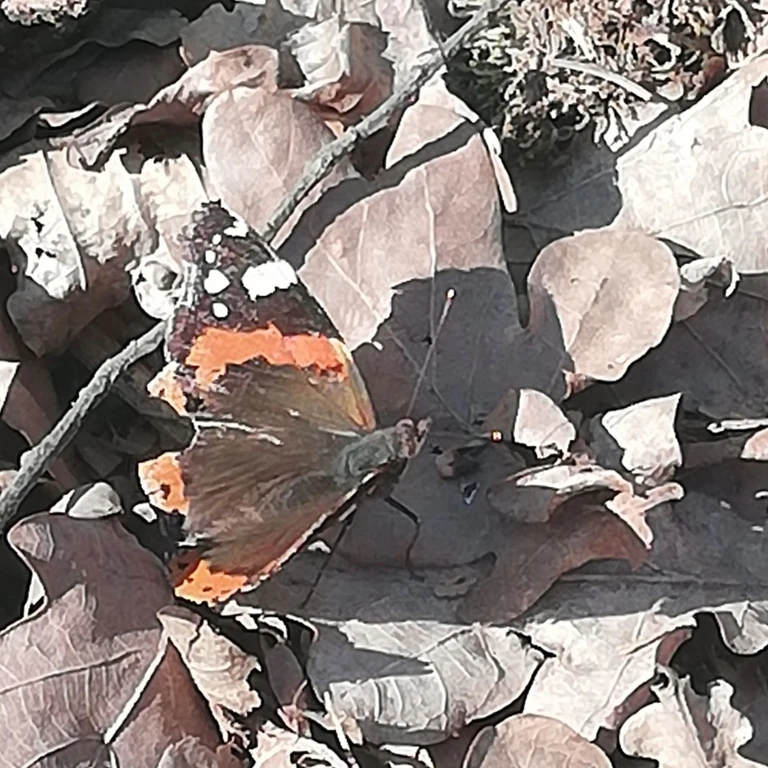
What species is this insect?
Vanessa atalanta
